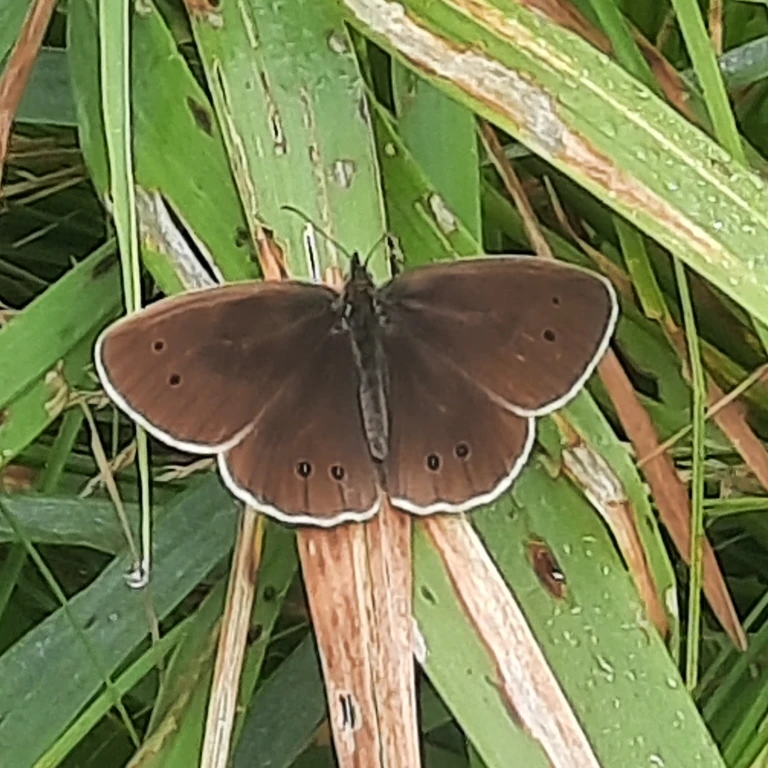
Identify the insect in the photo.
Aphantopus hyperantus
